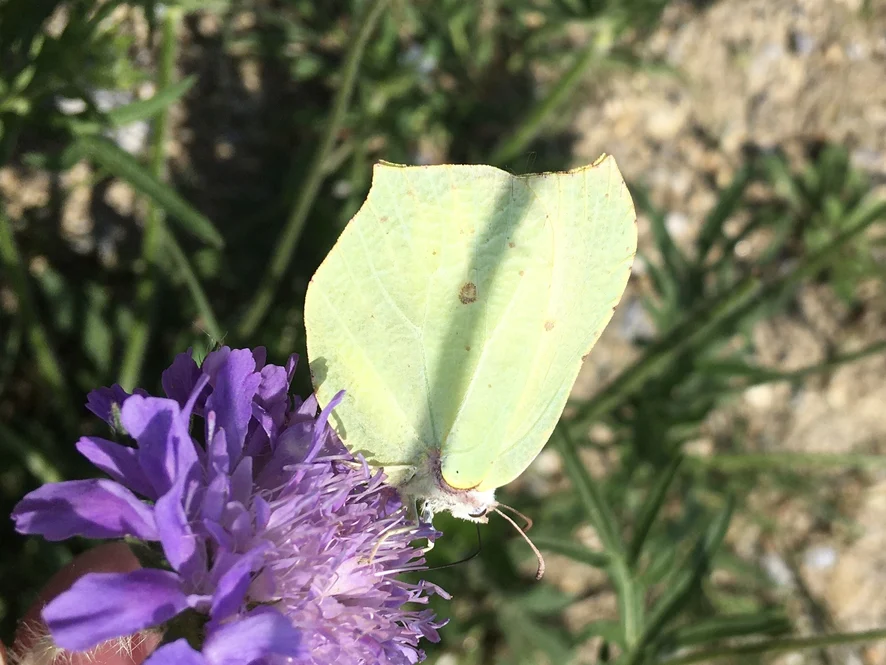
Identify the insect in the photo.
Gonepteryx rhamni
